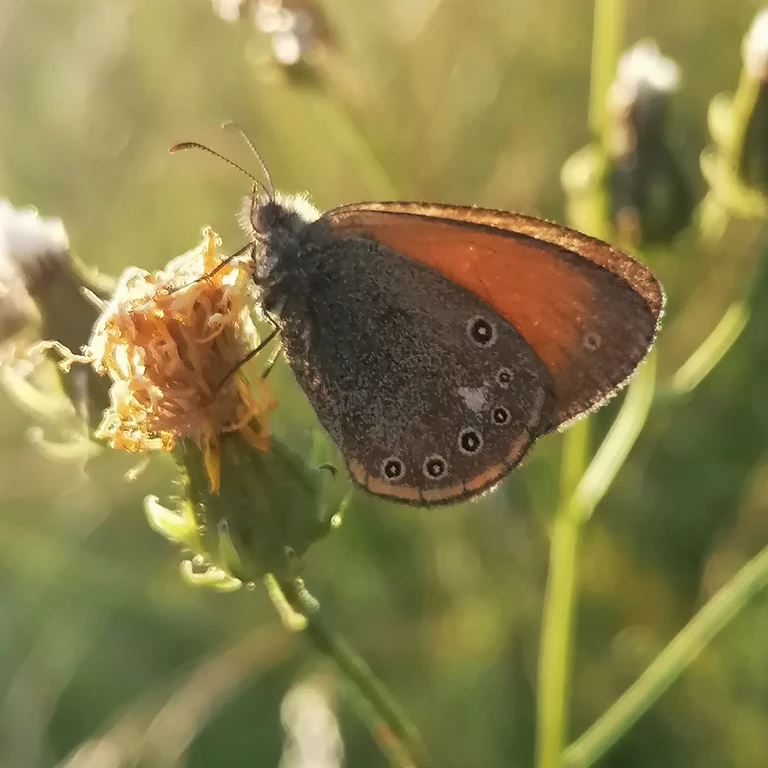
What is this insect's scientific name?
Coenonympha glycerion (also Coenonympha iphis)
